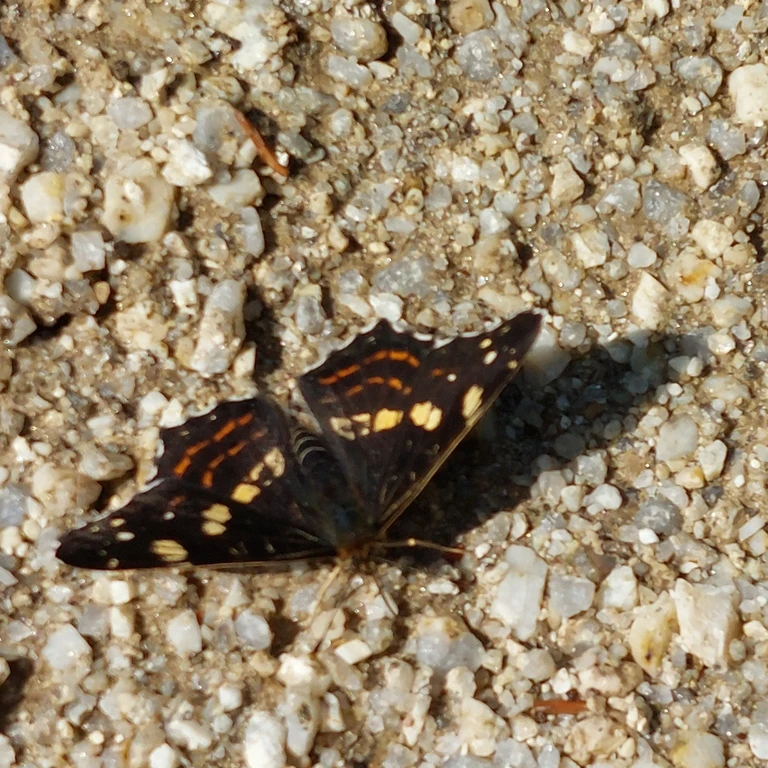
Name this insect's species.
Araschnia levana
